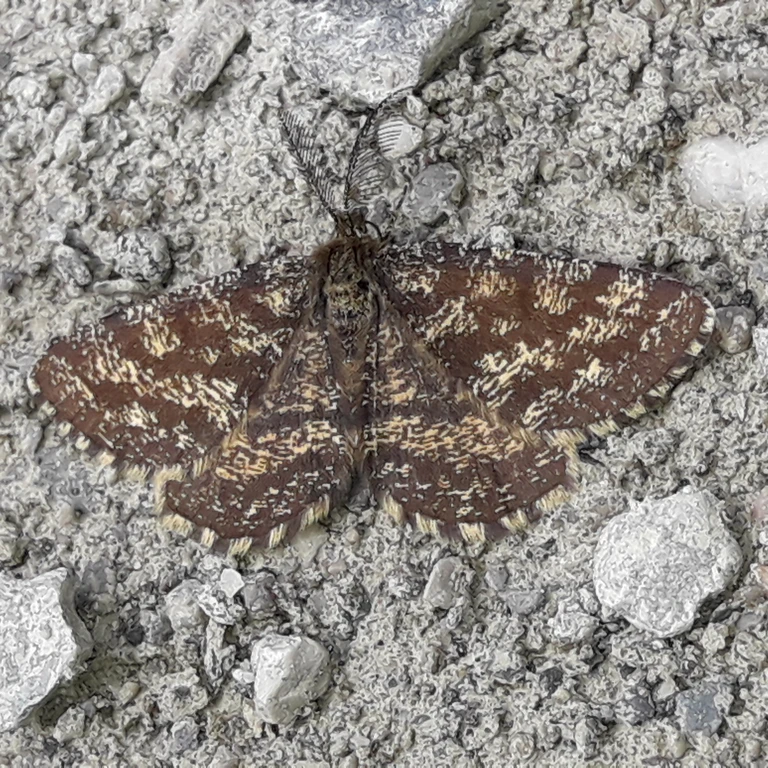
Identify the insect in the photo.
Ematurga atomaria
